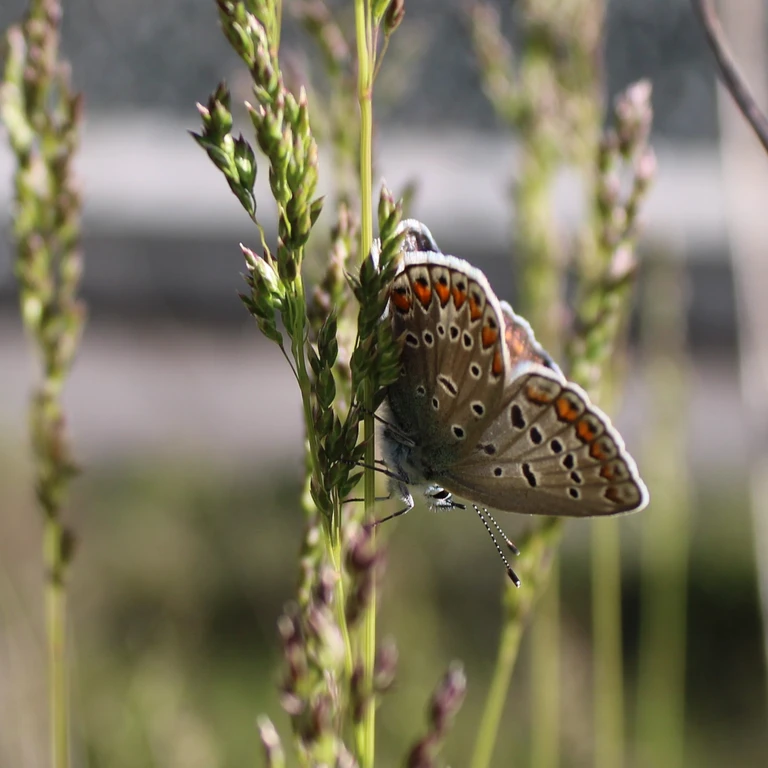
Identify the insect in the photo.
Polyommatus icarus
